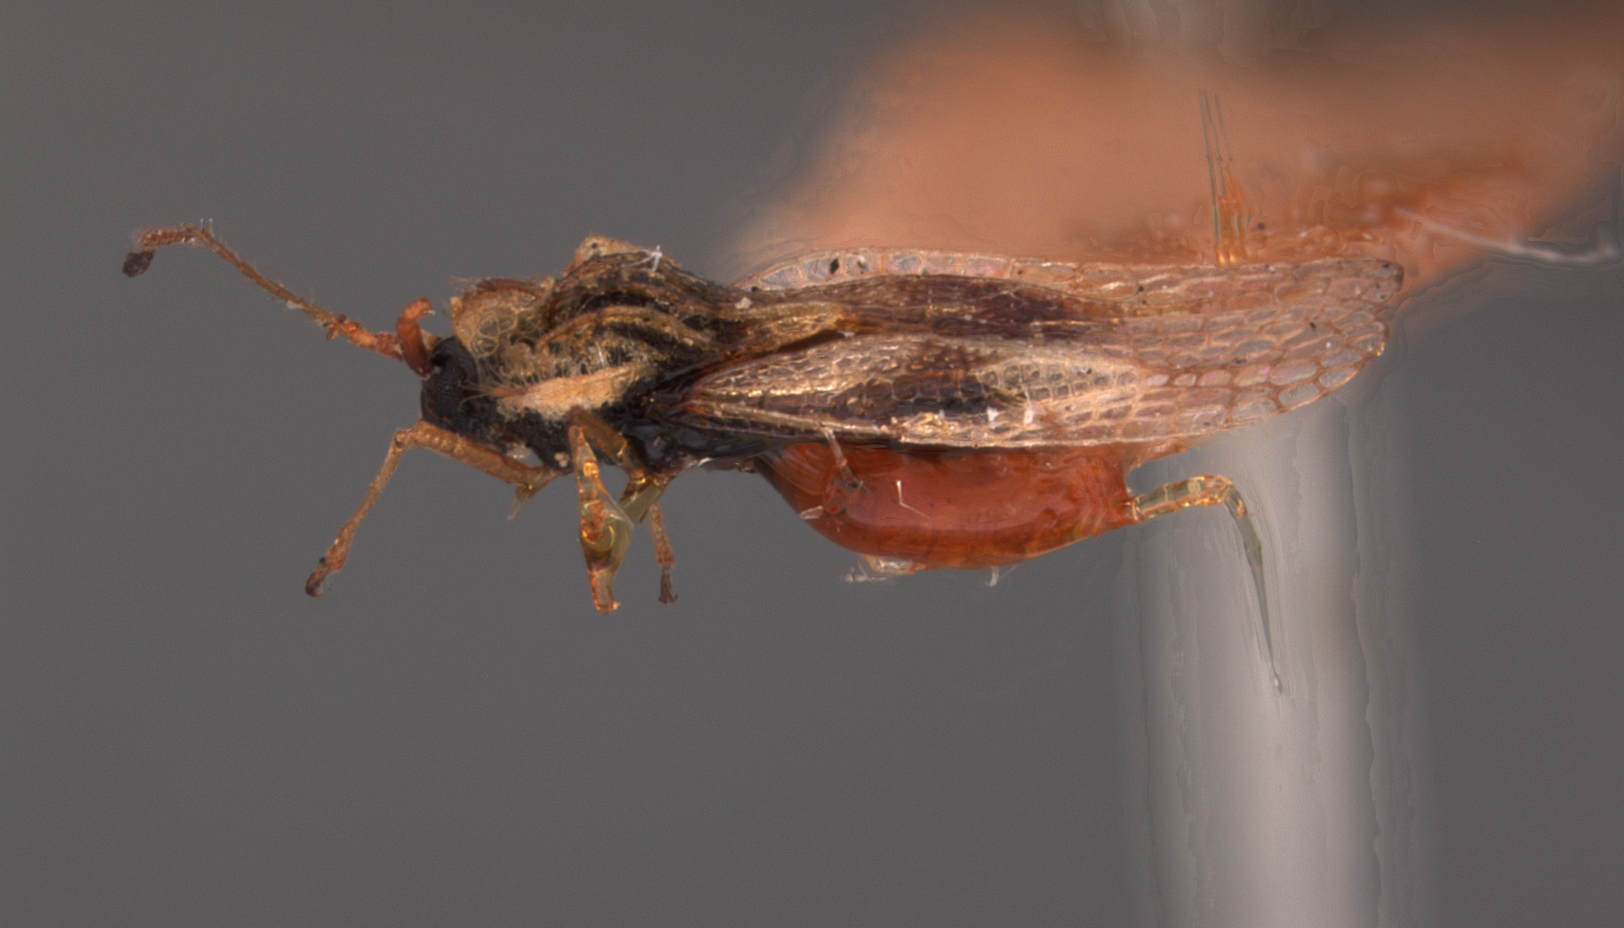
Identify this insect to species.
Gargaphia bimaculata
